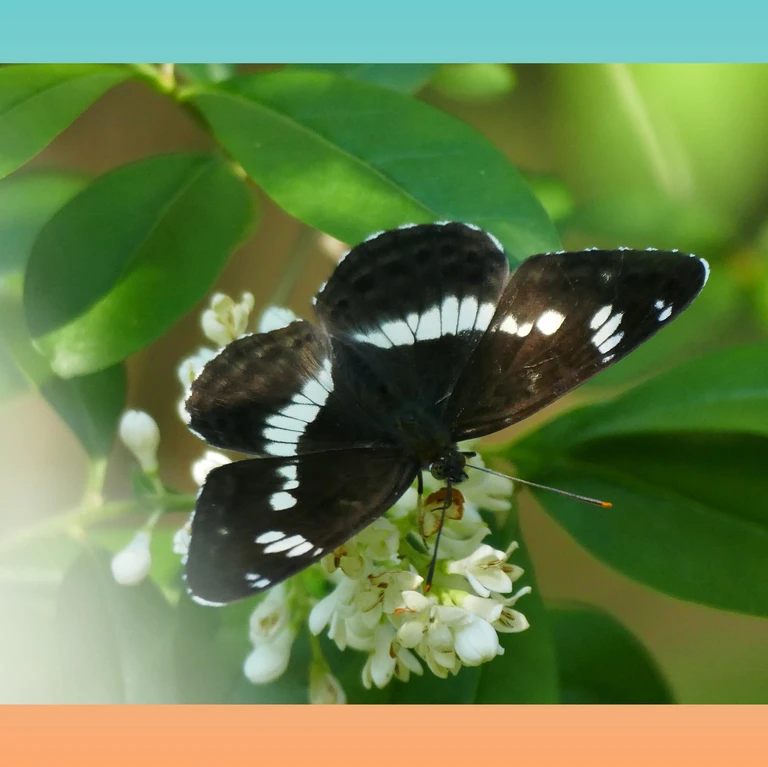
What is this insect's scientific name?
Limenitis camilla (also Ladoga camilla)
